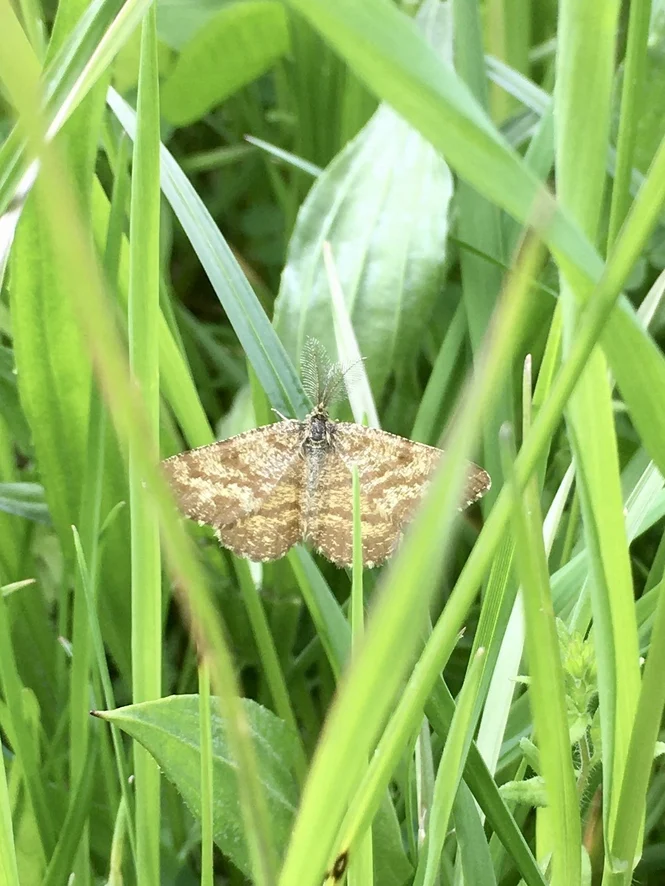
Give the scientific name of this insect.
Ematurga atomaria
